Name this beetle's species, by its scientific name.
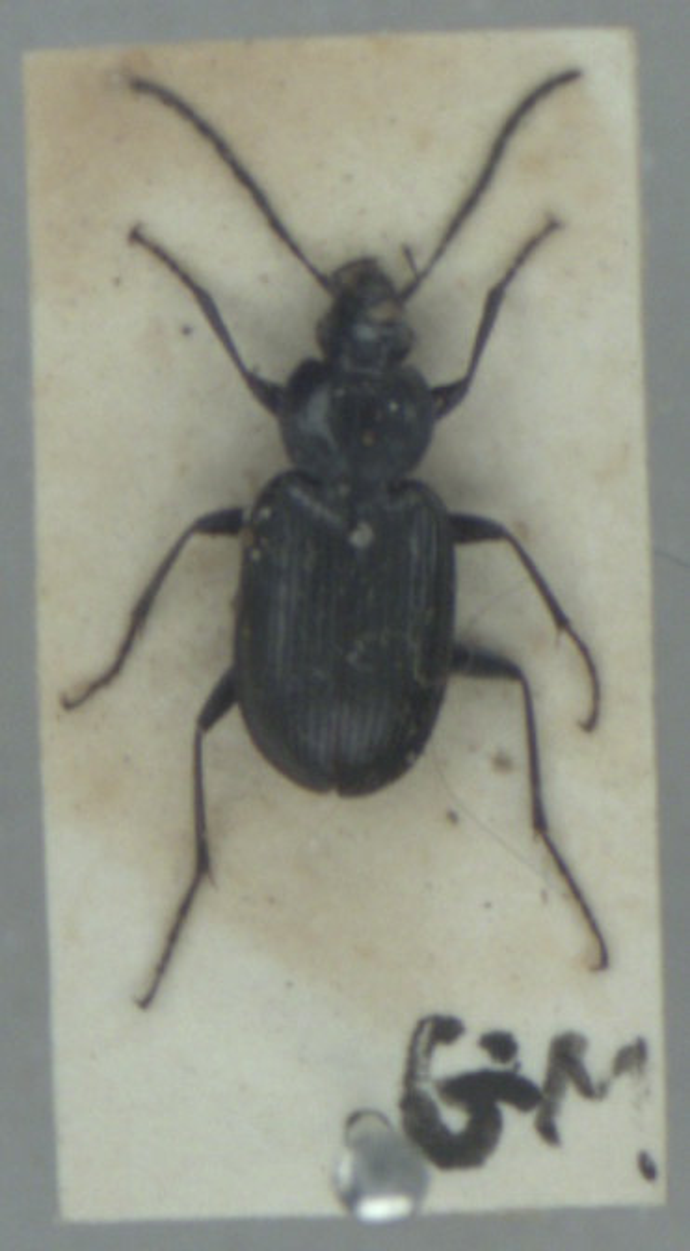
Agonum emarginatum
